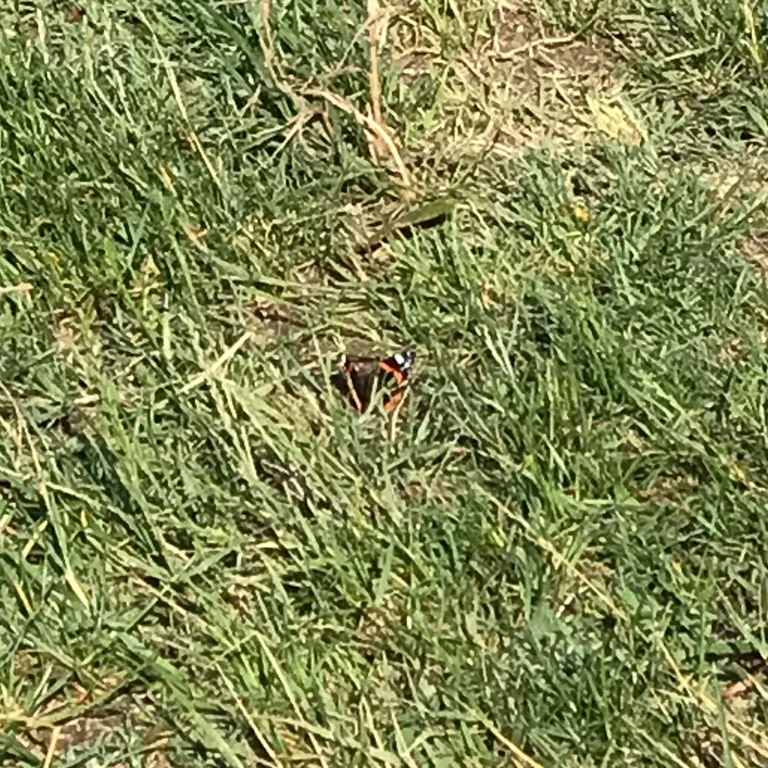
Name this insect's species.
Vanessa atalanta
